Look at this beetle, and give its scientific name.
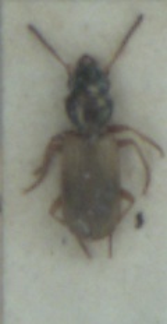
Bembidion laterale
